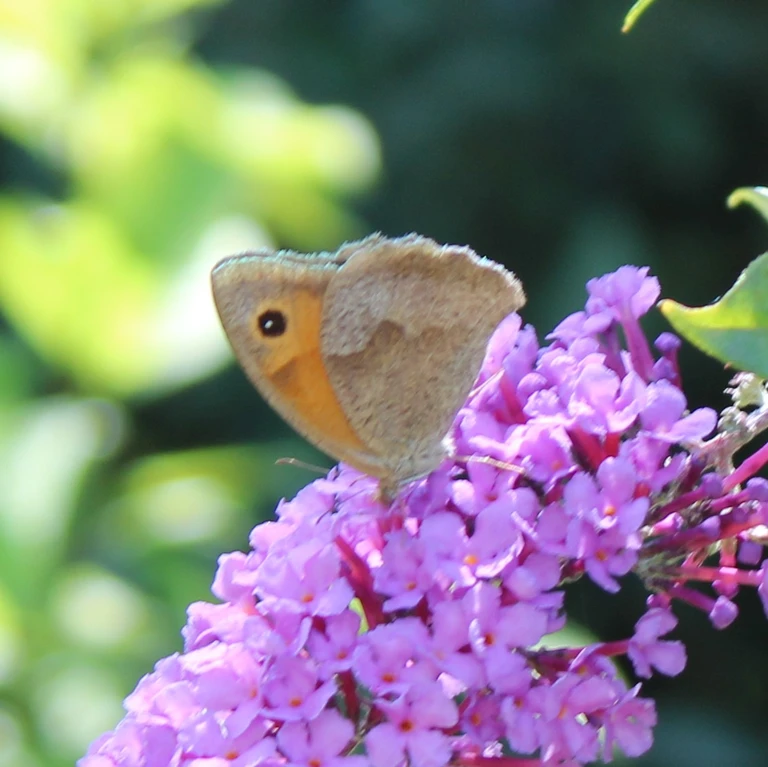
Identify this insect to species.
Maniola jurtina
